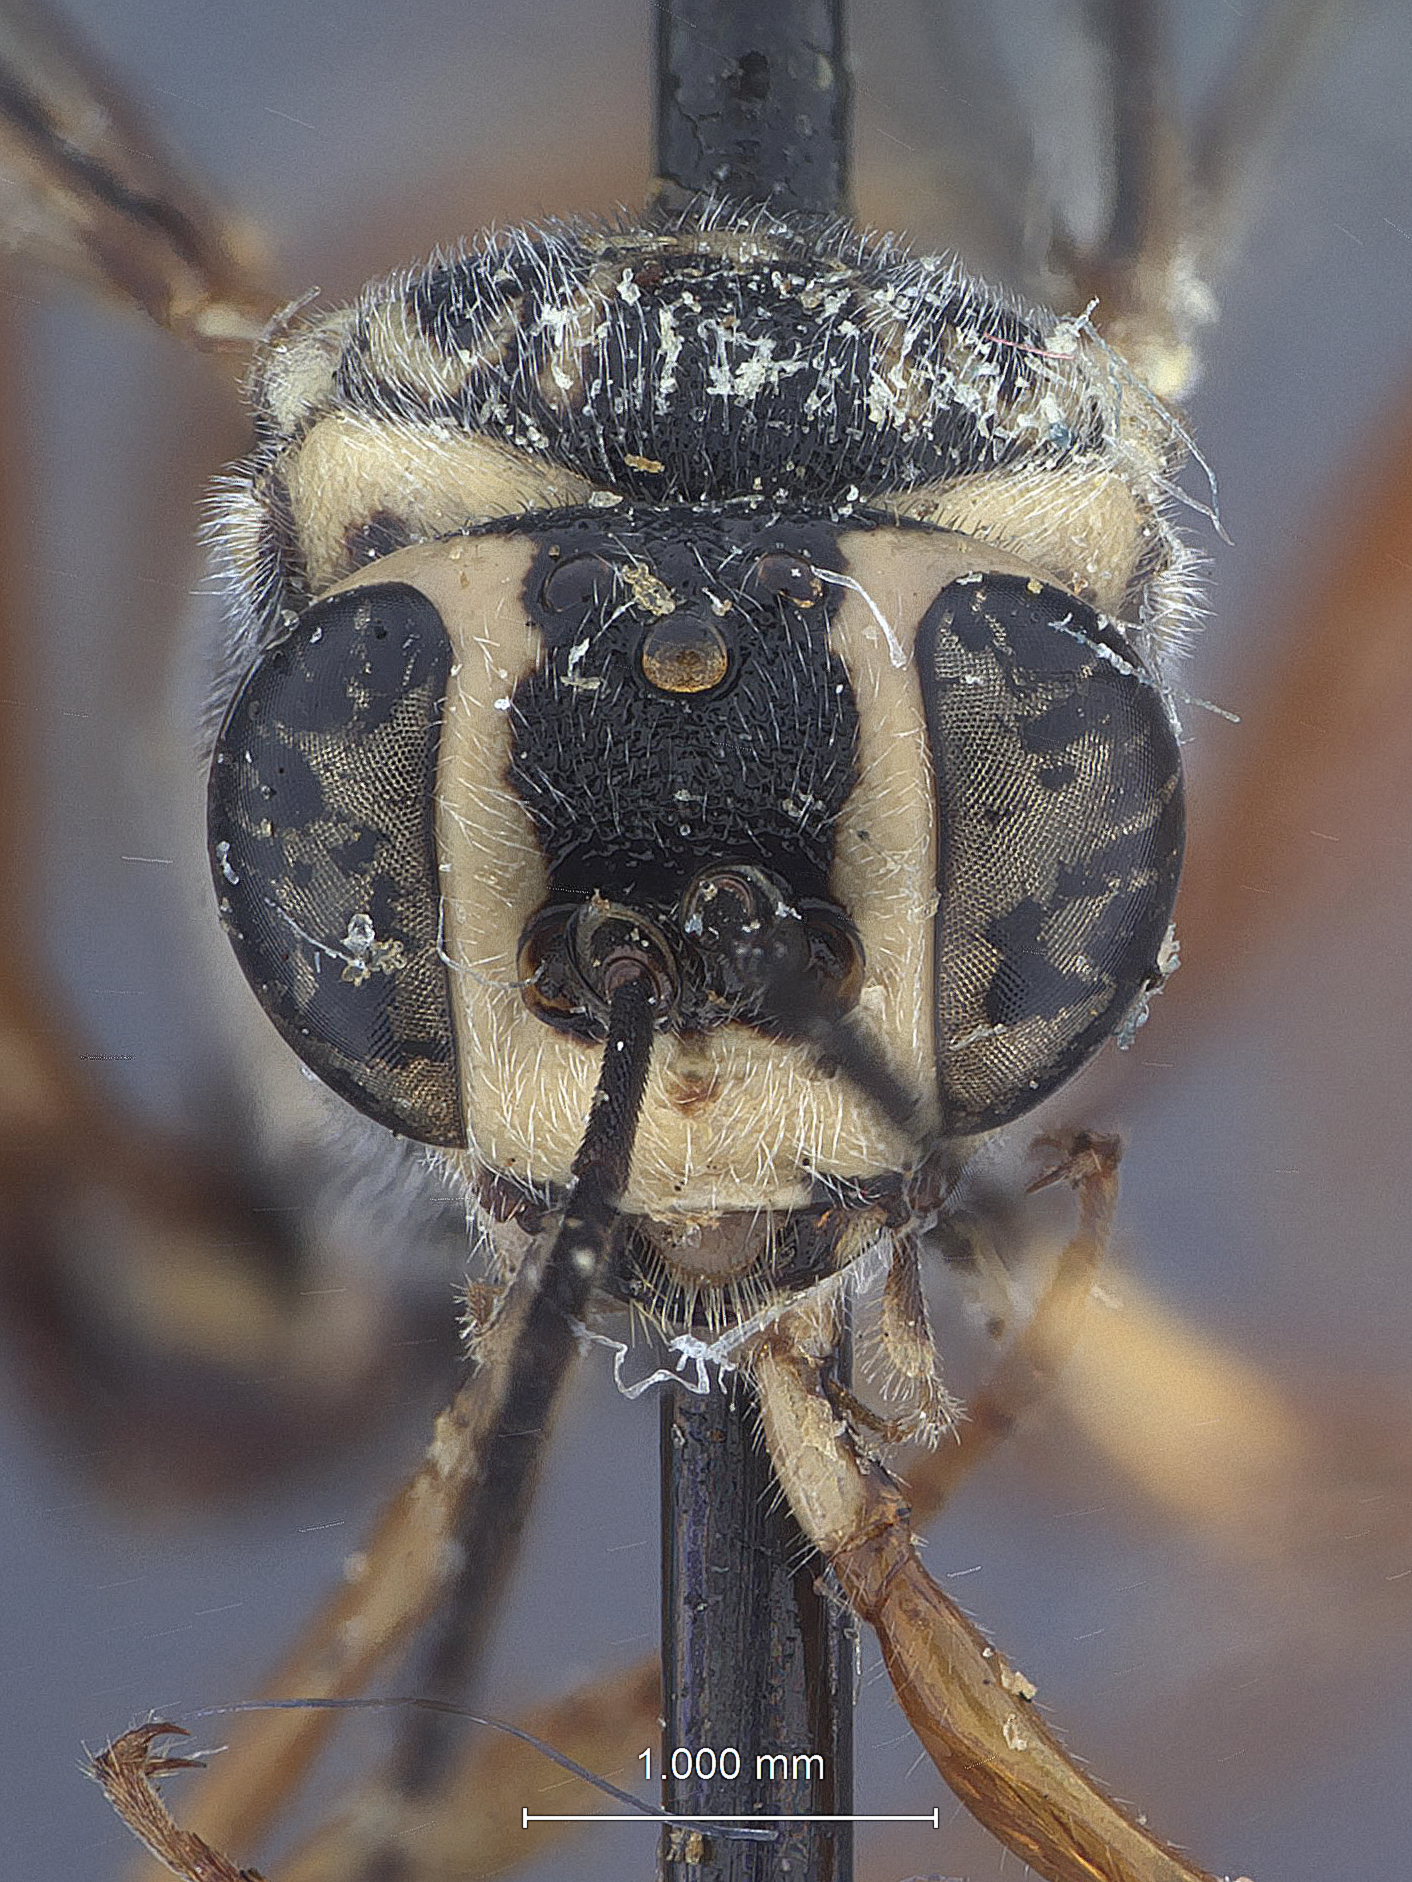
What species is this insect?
Cryptohelcostizus maculosus
